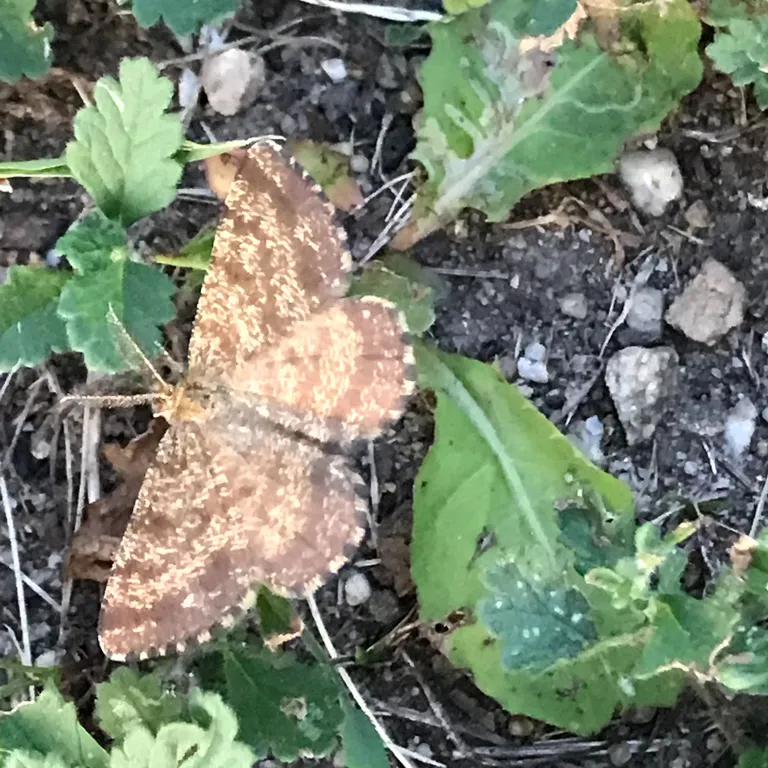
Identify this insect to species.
Ematurga atomaria
